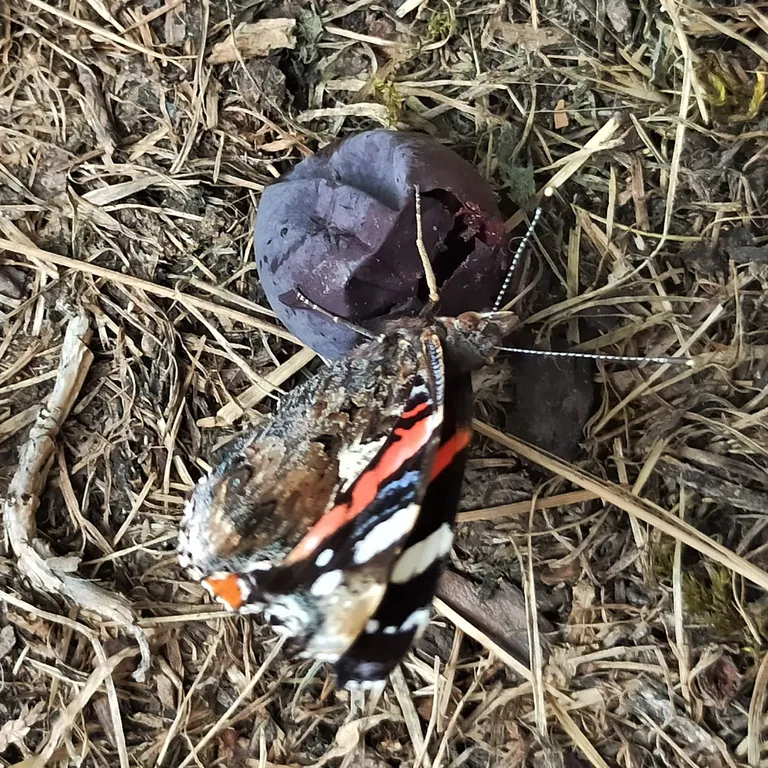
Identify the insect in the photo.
Vanessa atalanta
